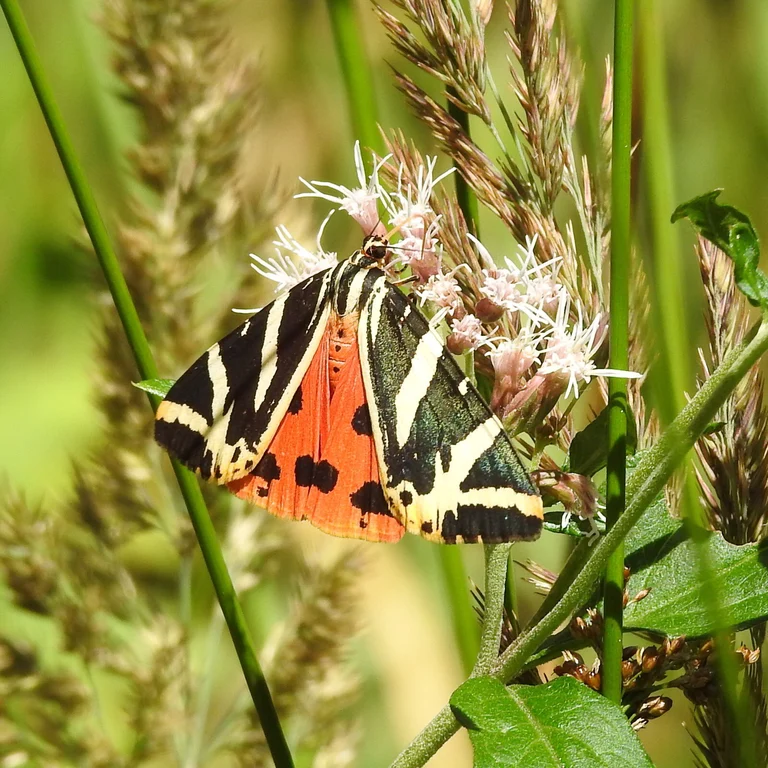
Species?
Euplagia quadripunctaria
